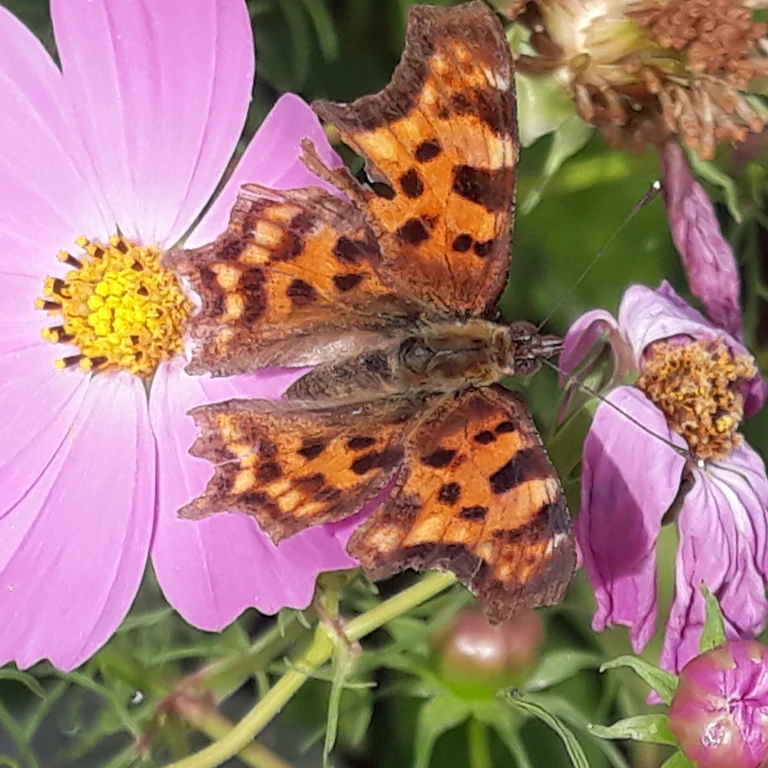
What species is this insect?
Polygonia c-album
